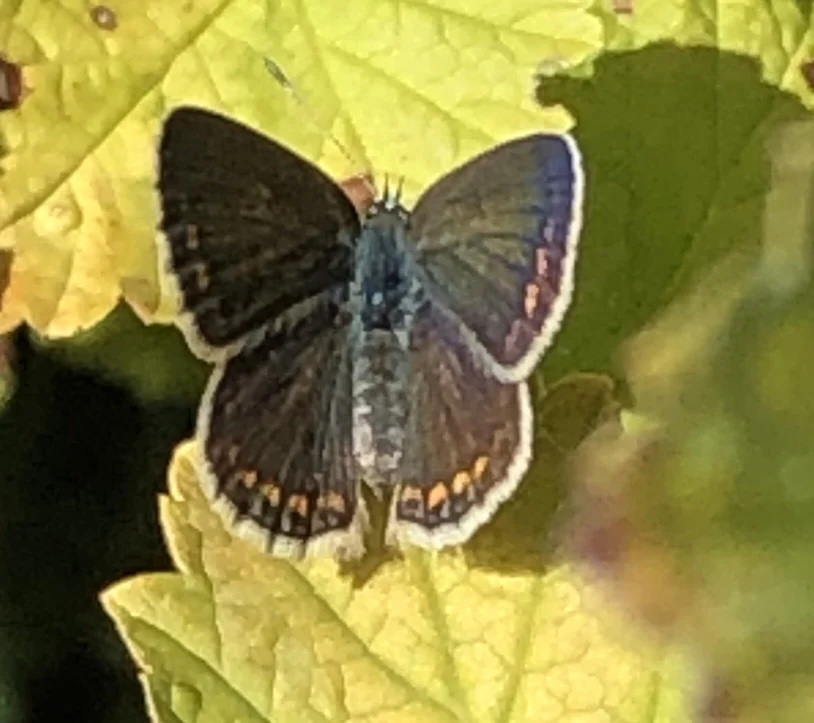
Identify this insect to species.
Polyommatus icarus
